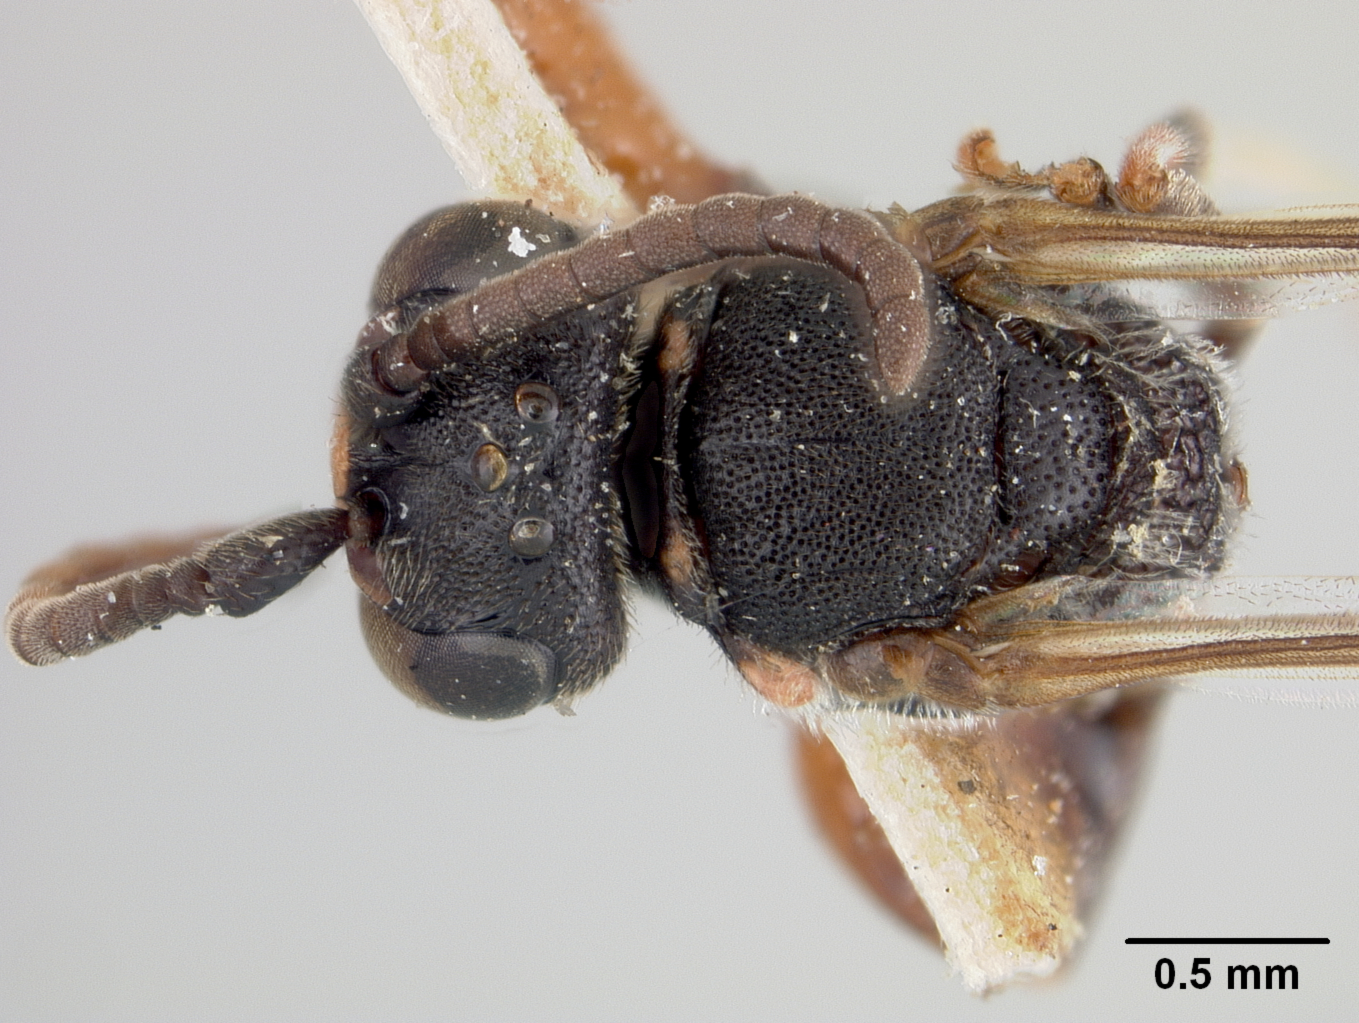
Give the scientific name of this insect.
Prosopis minyra
